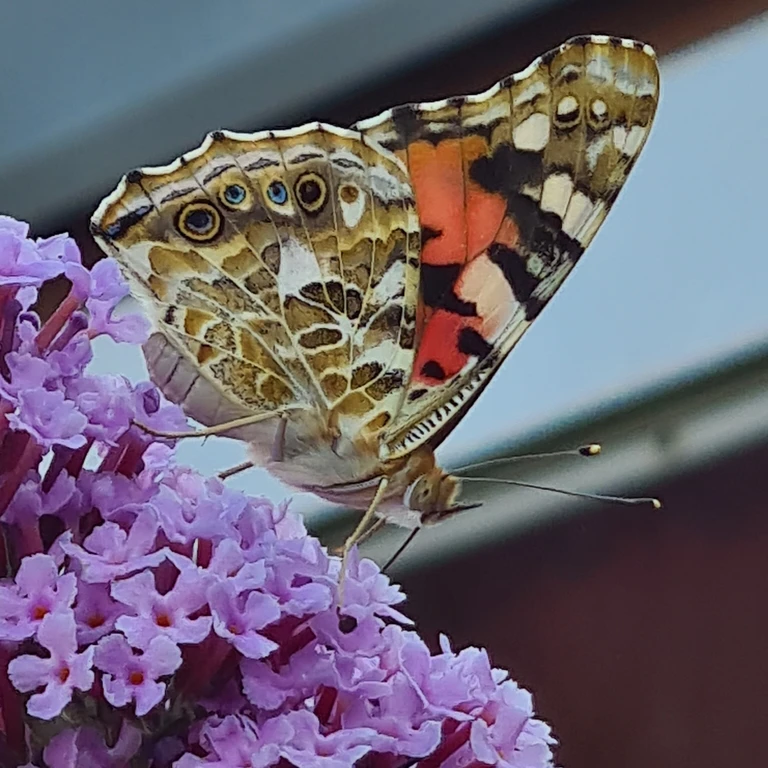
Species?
Vanessa cardui
